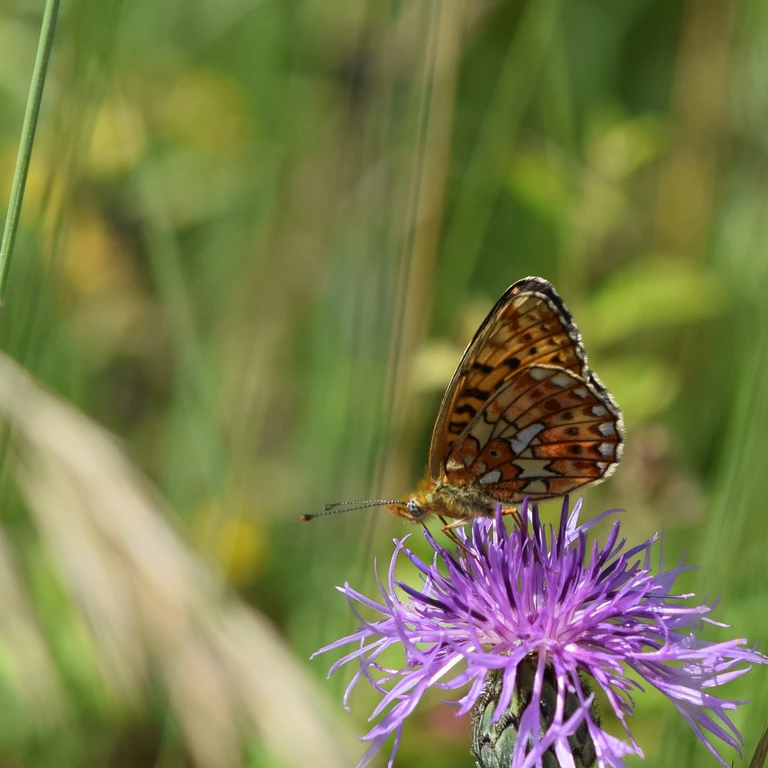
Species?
Boloria euphrosyne (also Clossiana euphrosyne)
